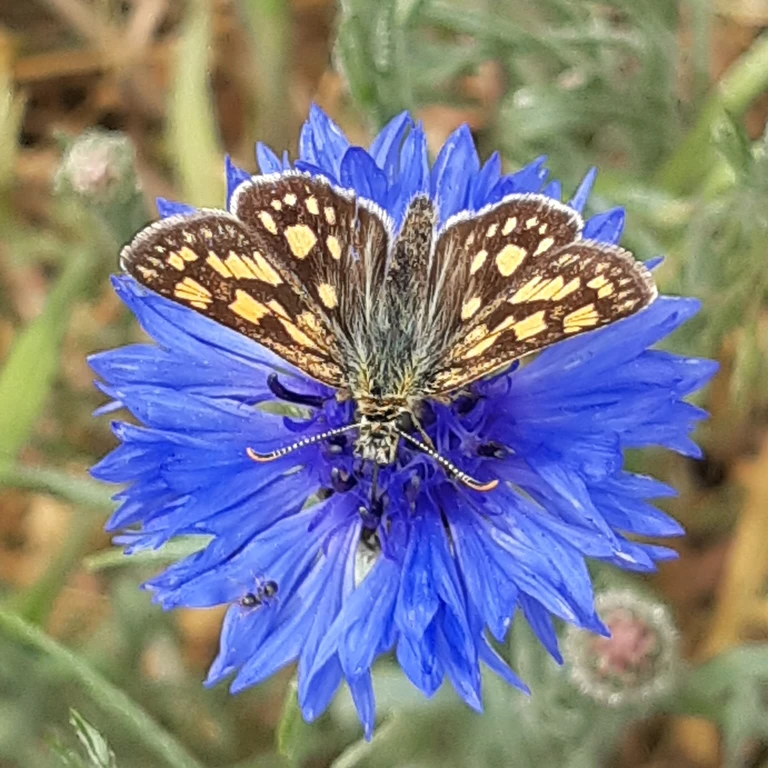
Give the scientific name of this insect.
Carterocephalus palaemon
